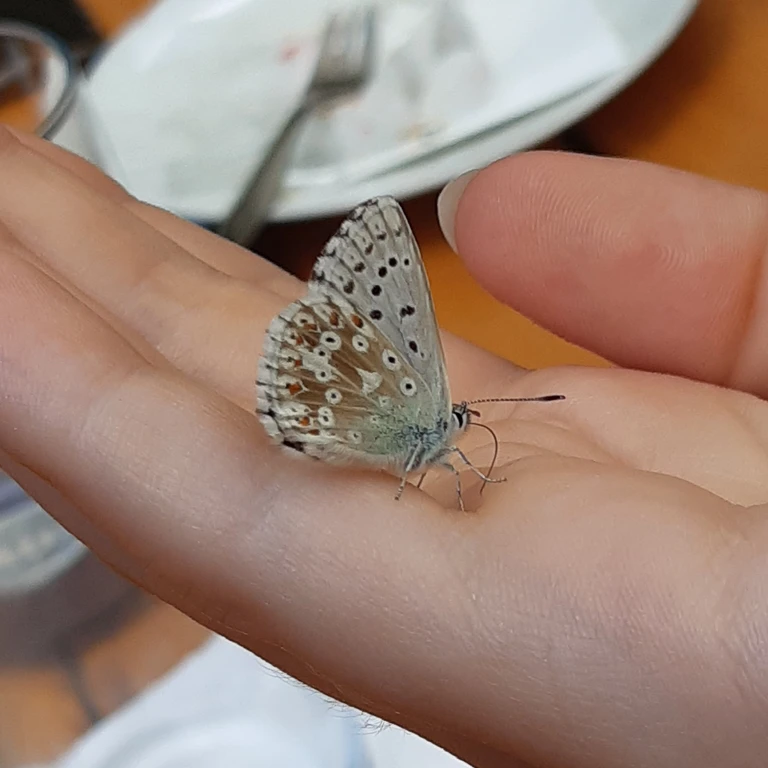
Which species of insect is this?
Lysandra coridon
